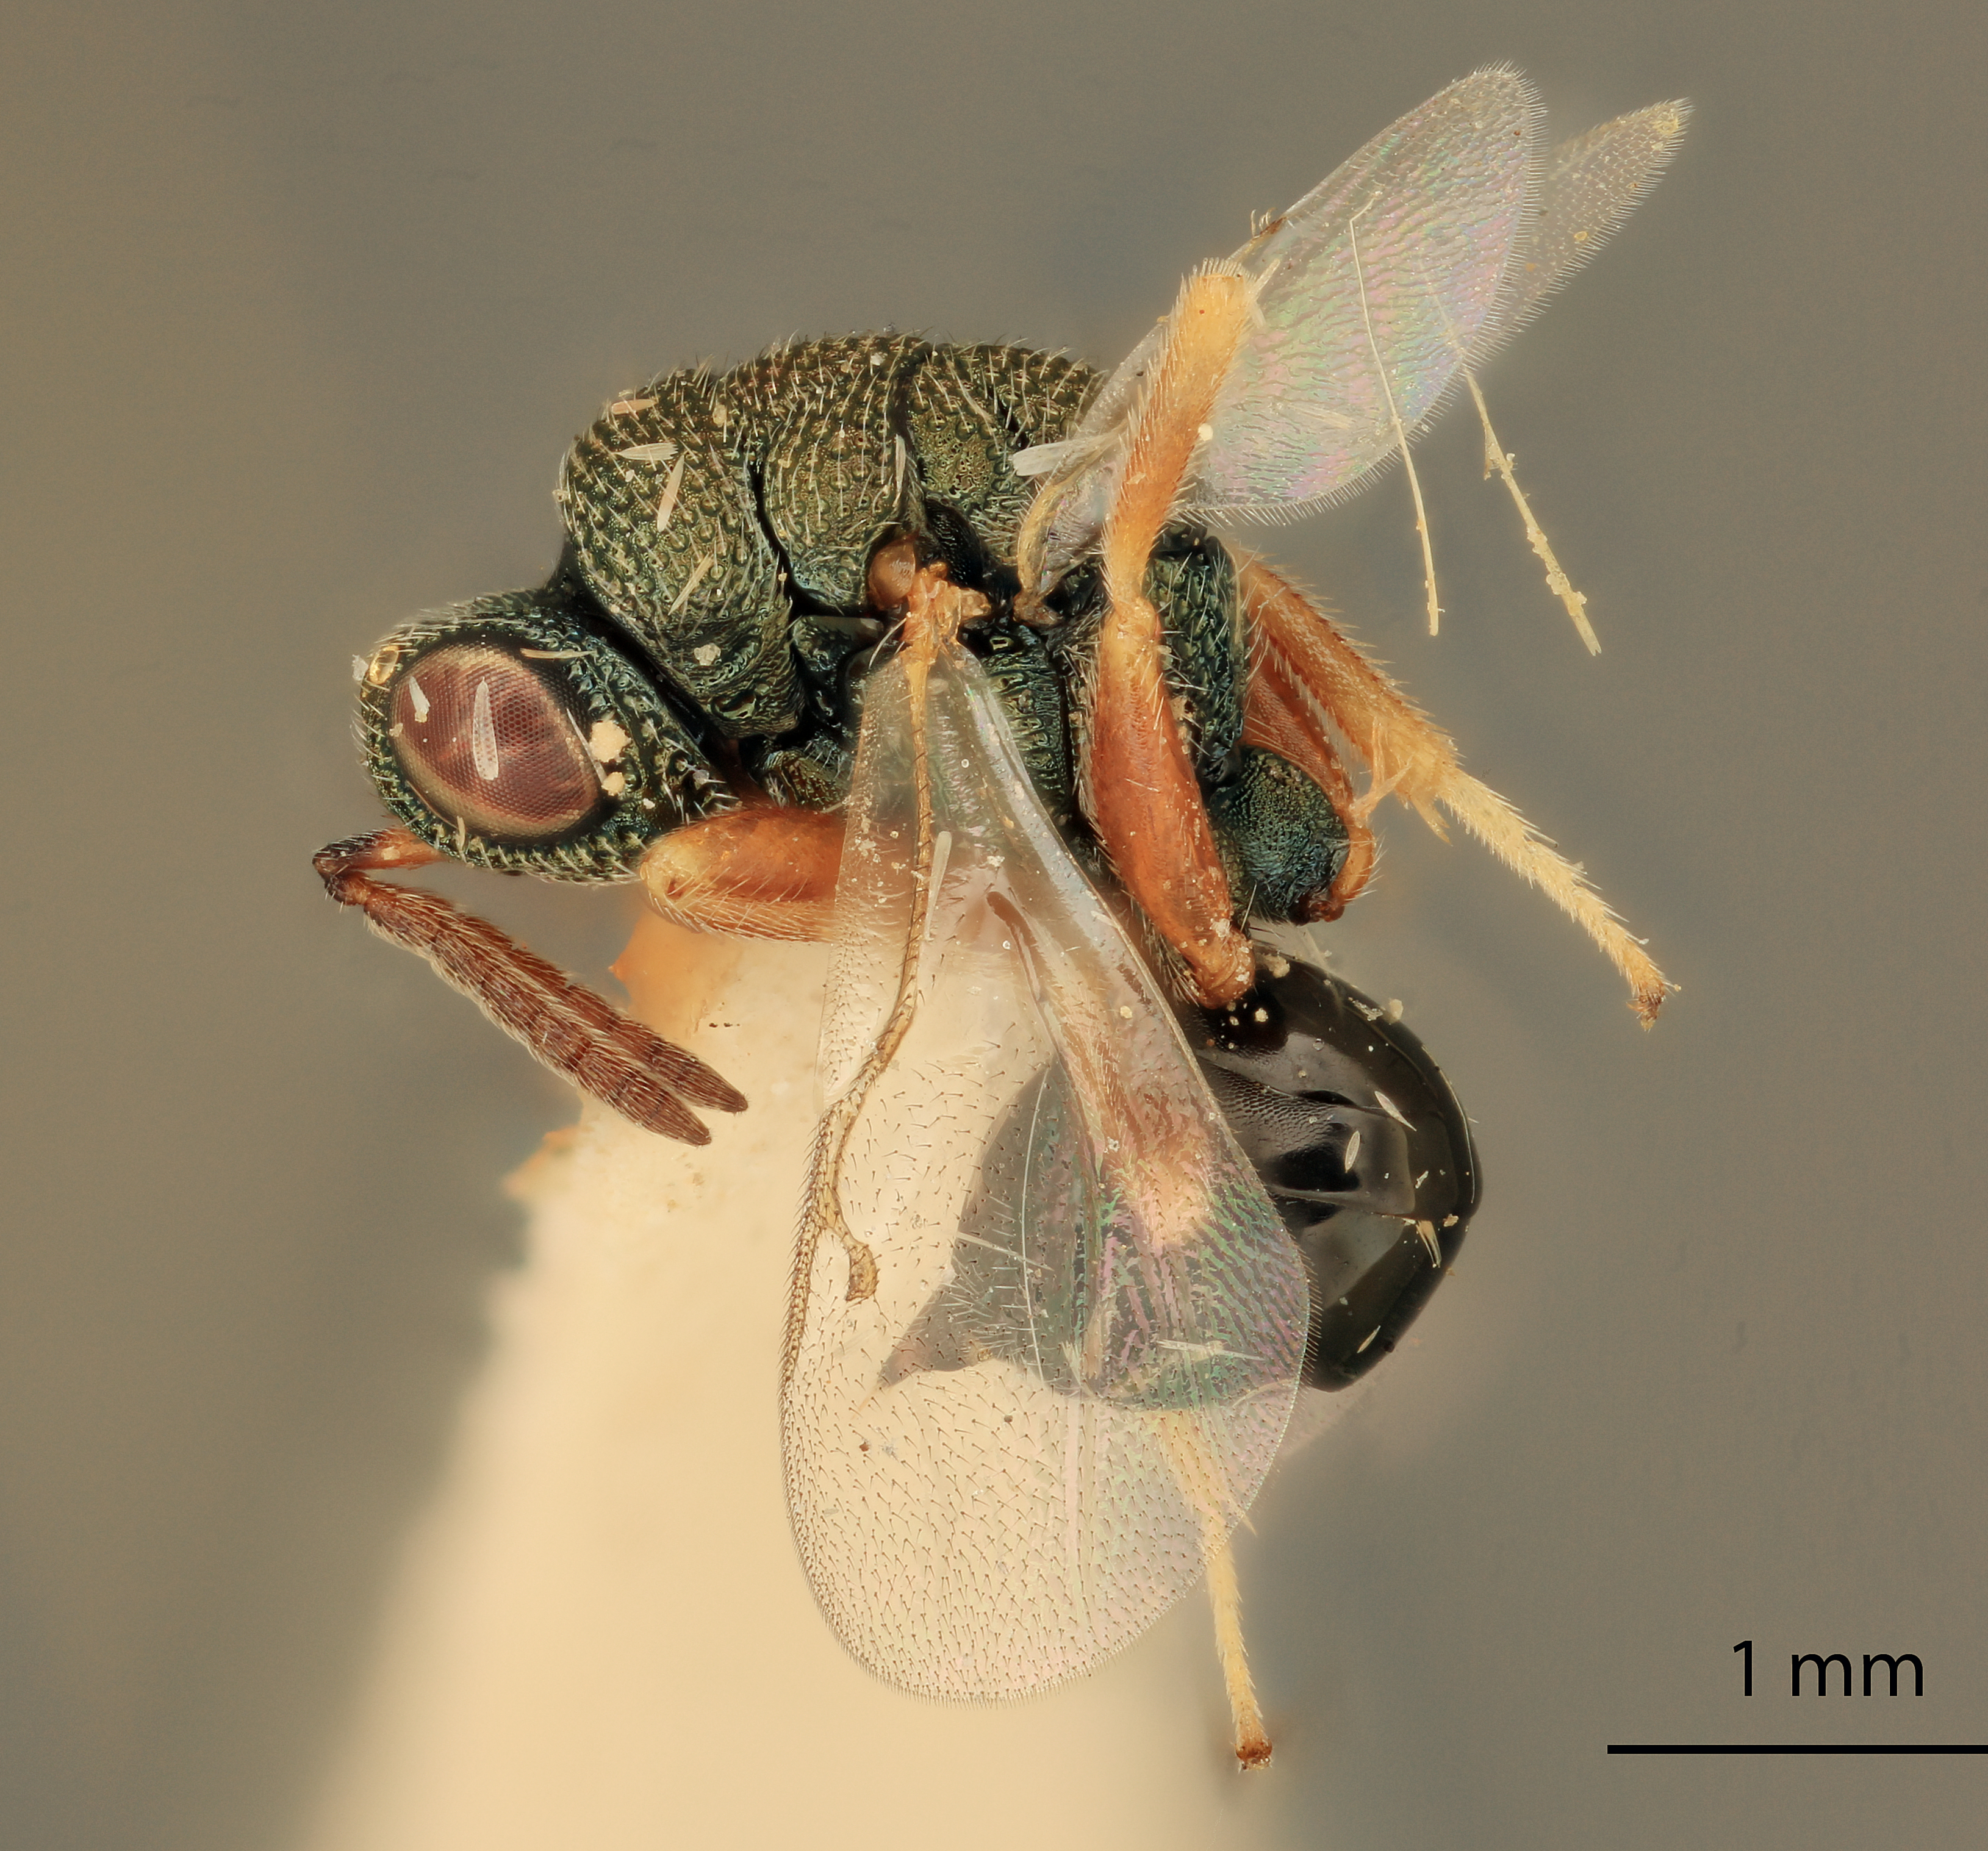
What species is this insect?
Chryseida bennetti
